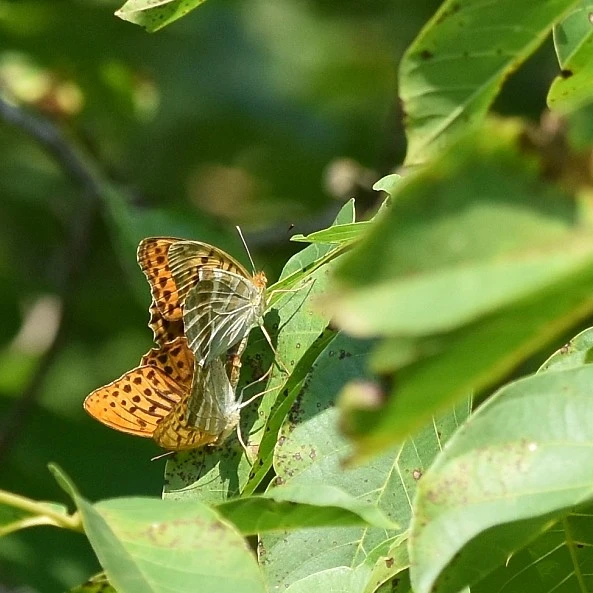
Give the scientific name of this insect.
Argynnis paphia
